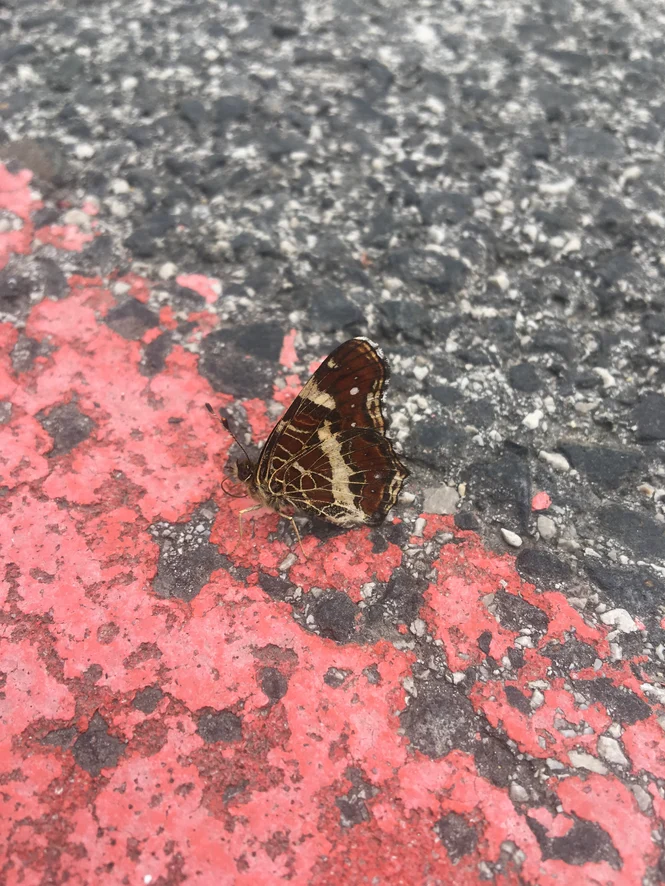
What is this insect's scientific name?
Araschnia levana
